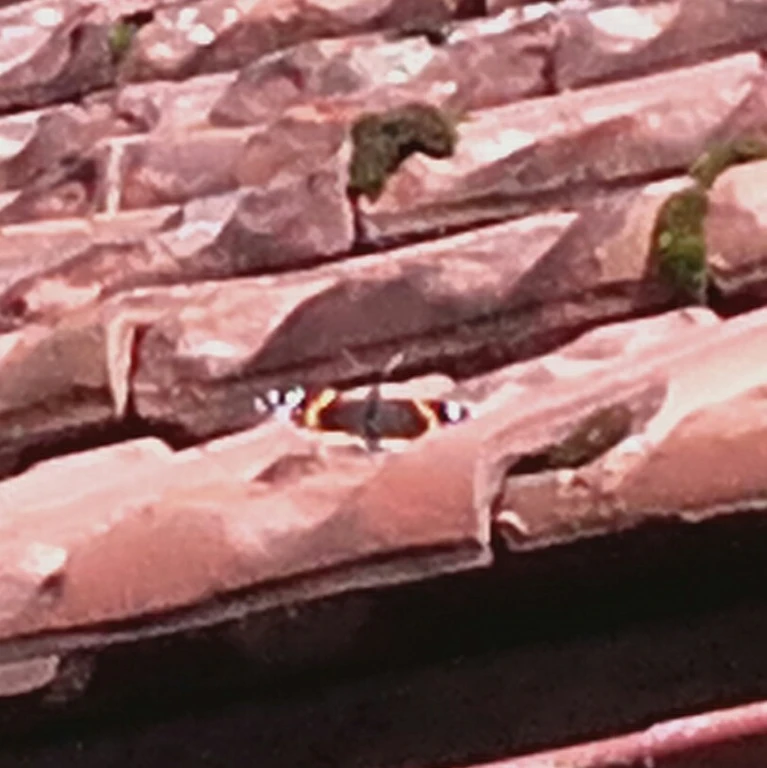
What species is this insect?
Vanessa atalanta
